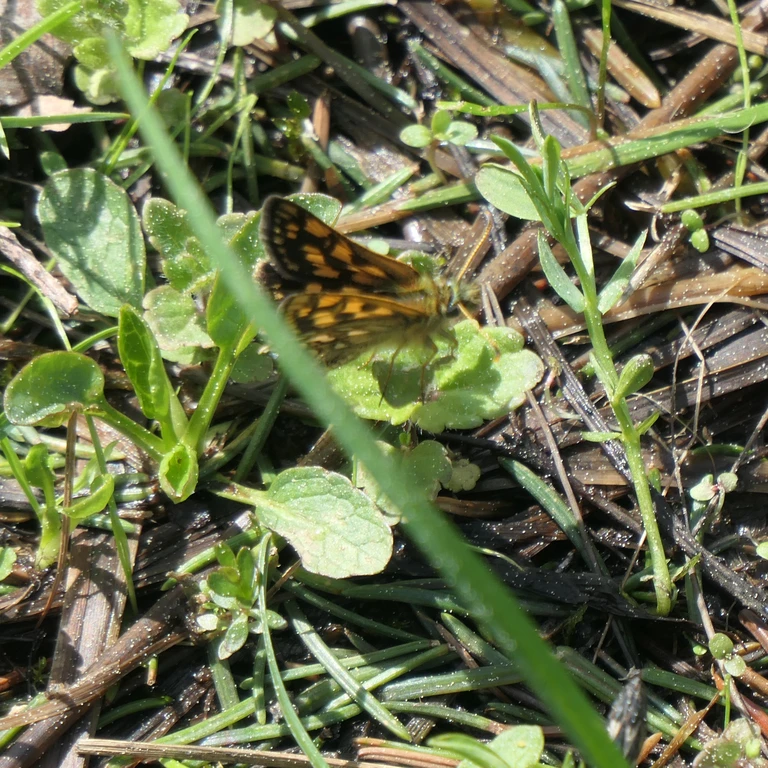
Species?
Carterocephalus palaemon
